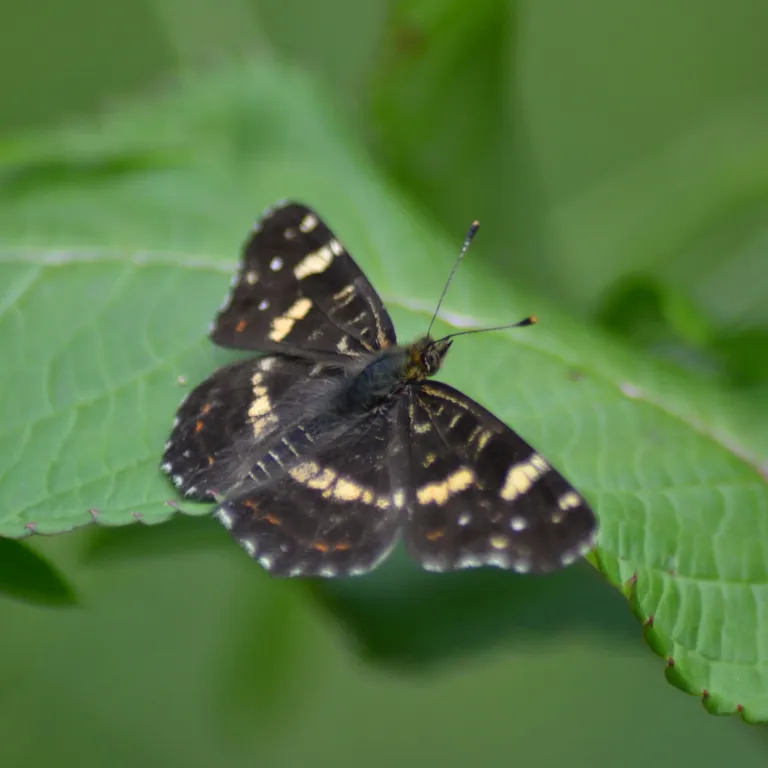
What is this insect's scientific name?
Araschnia levana
